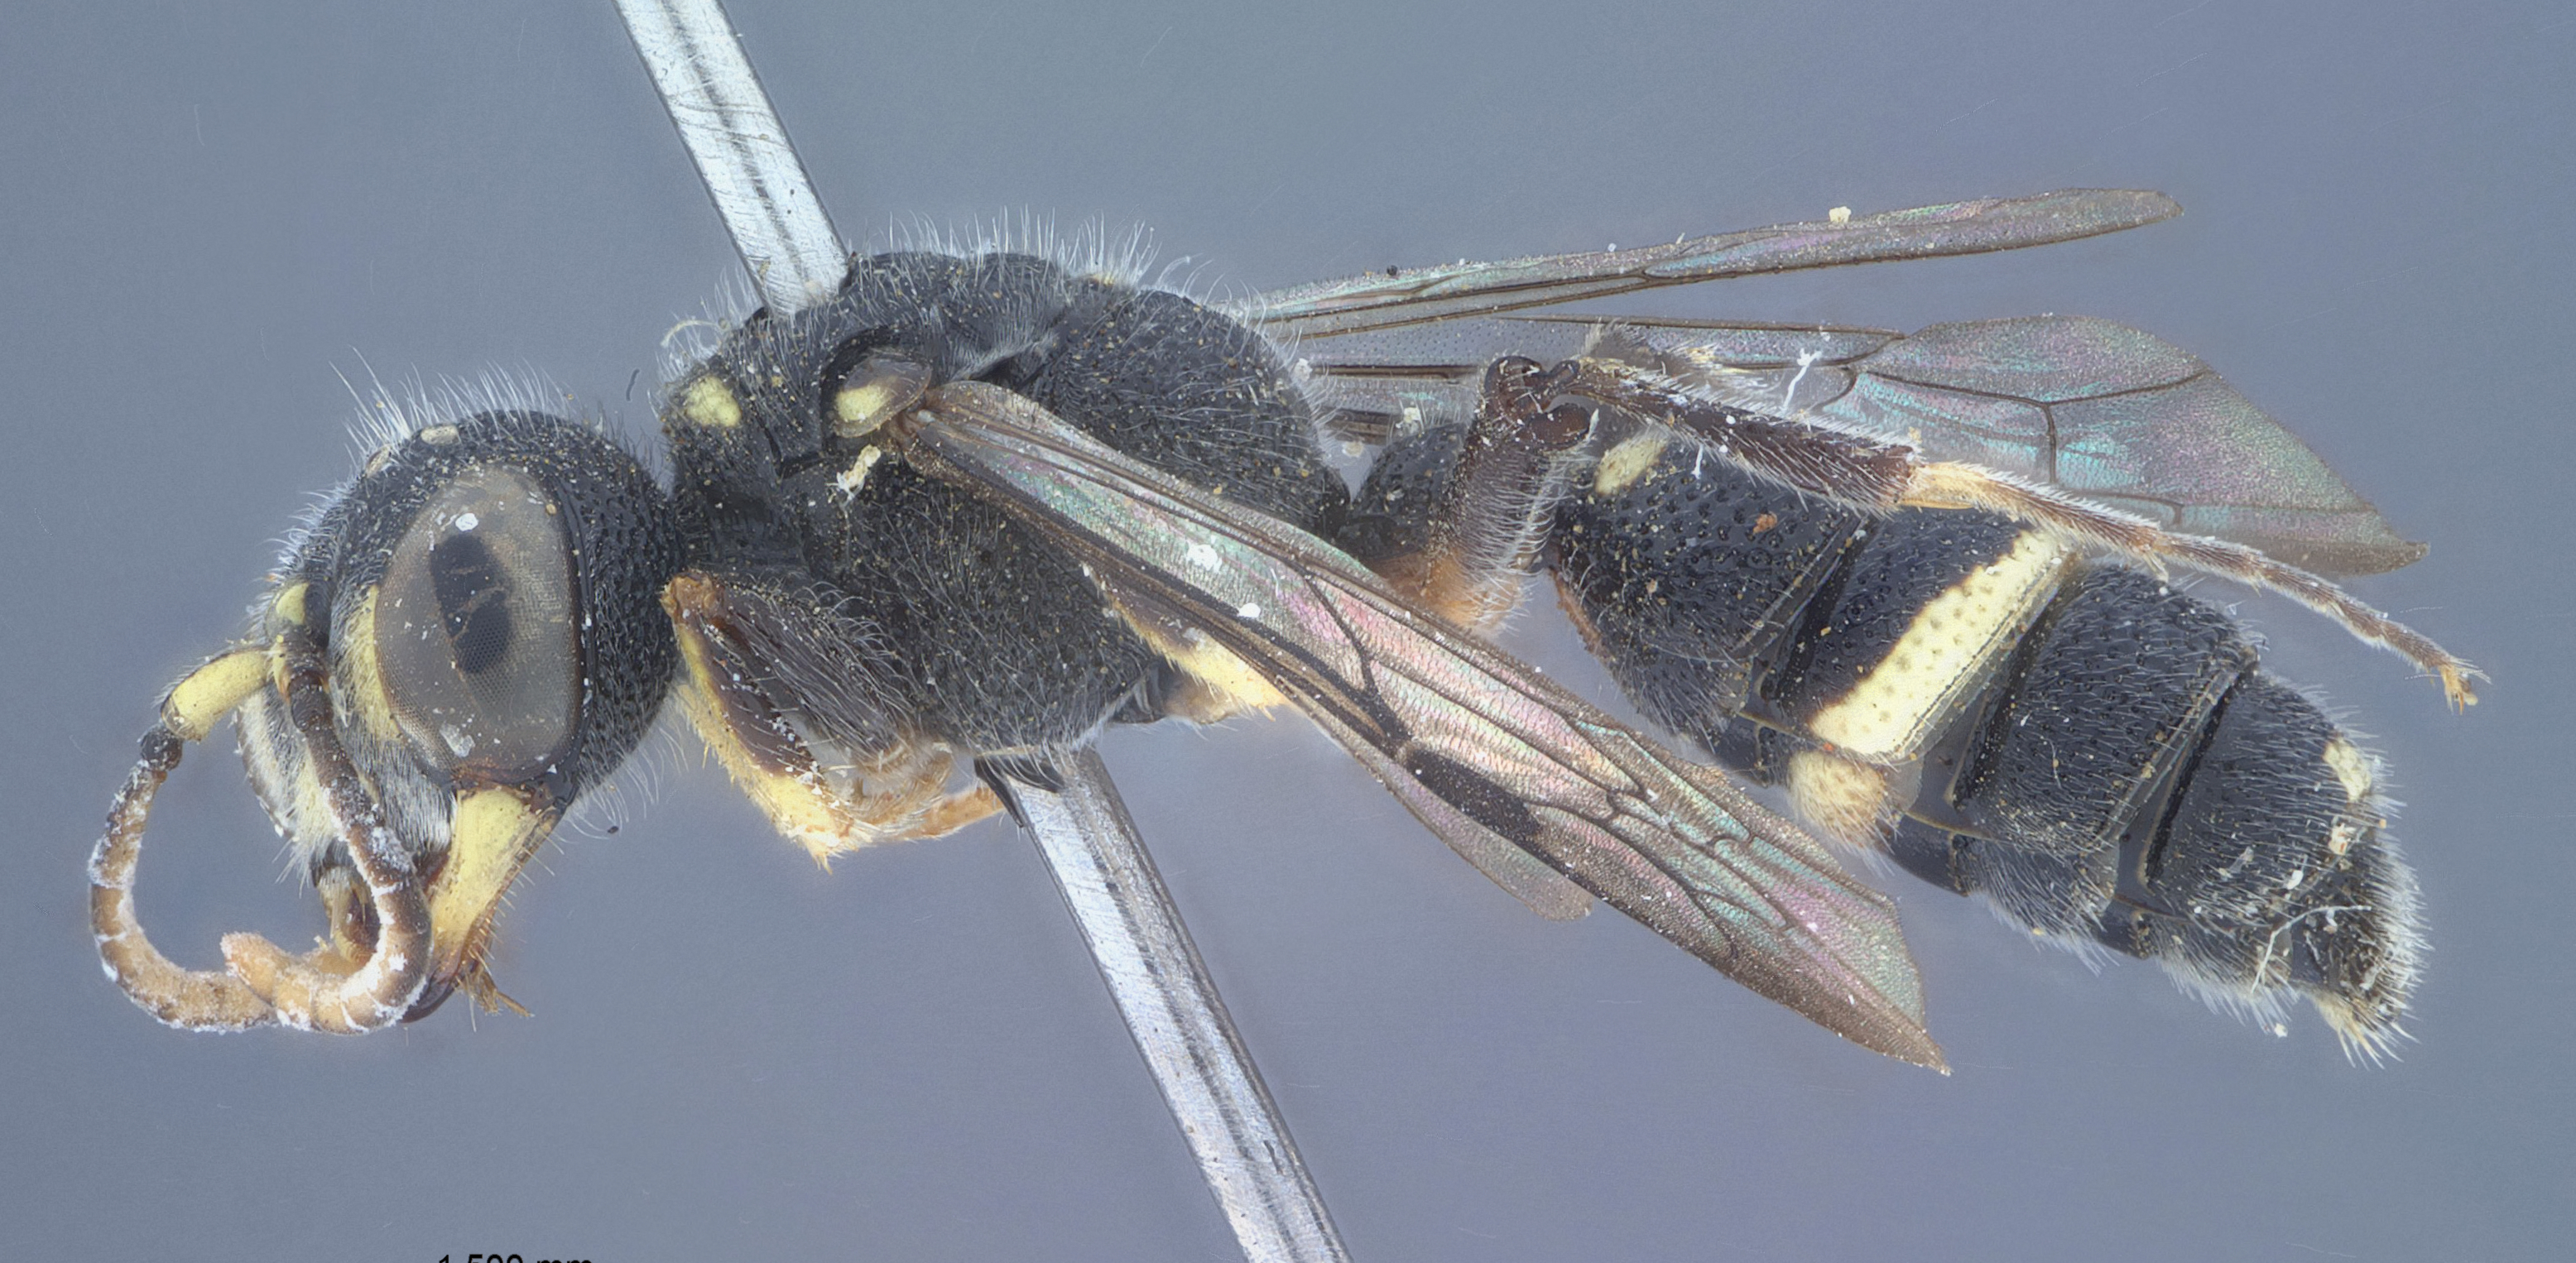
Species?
Cerceris eumolpicida
